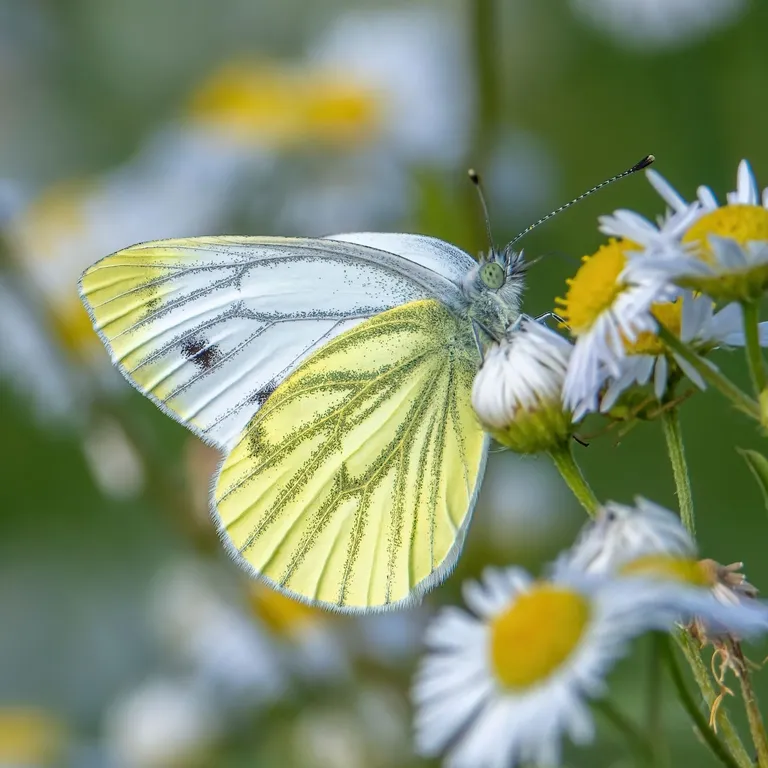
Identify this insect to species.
Pieris napi
